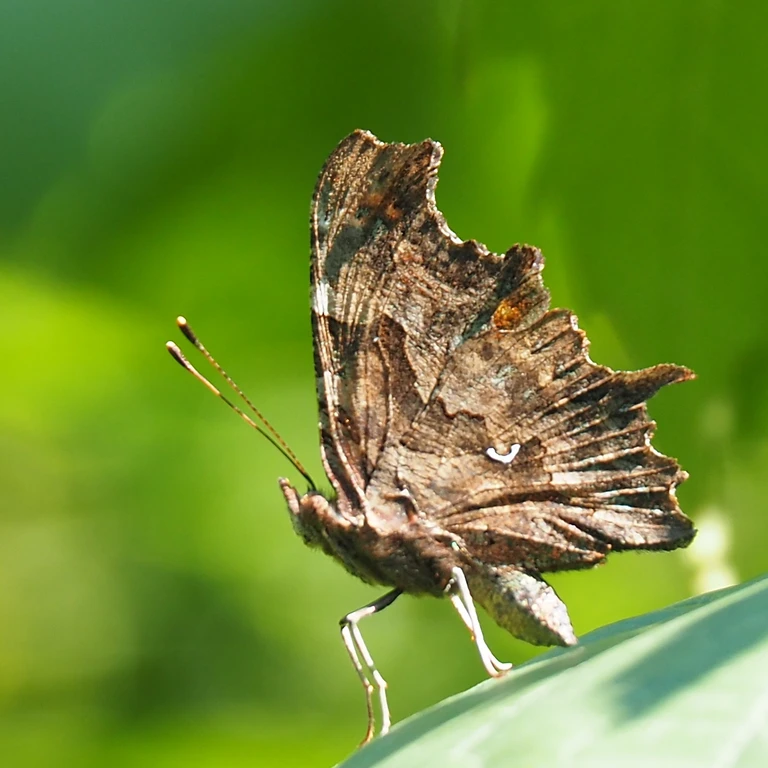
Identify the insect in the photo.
Polygonia c-album
